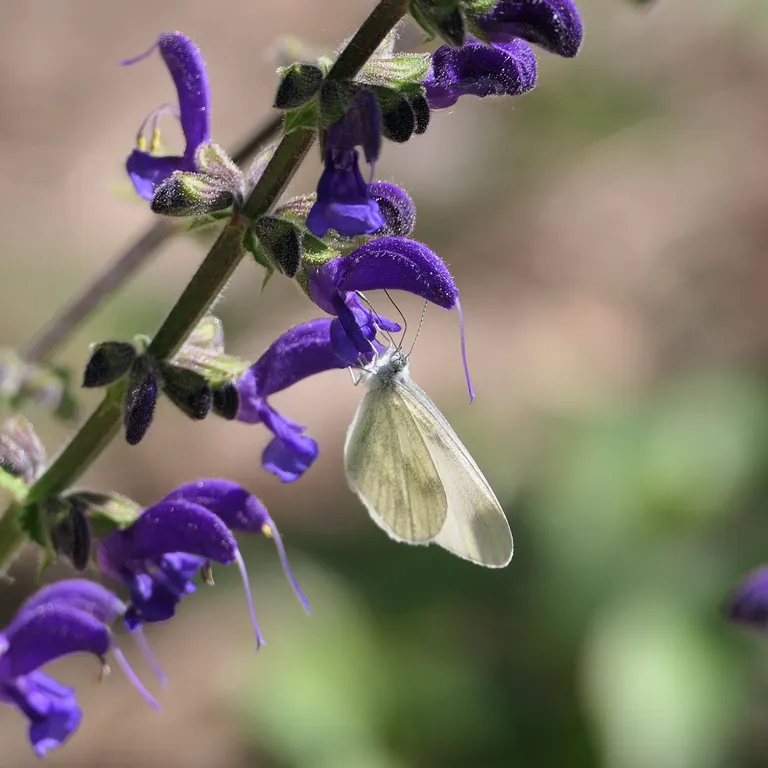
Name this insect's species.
Leptidea sinapis/juvernica
